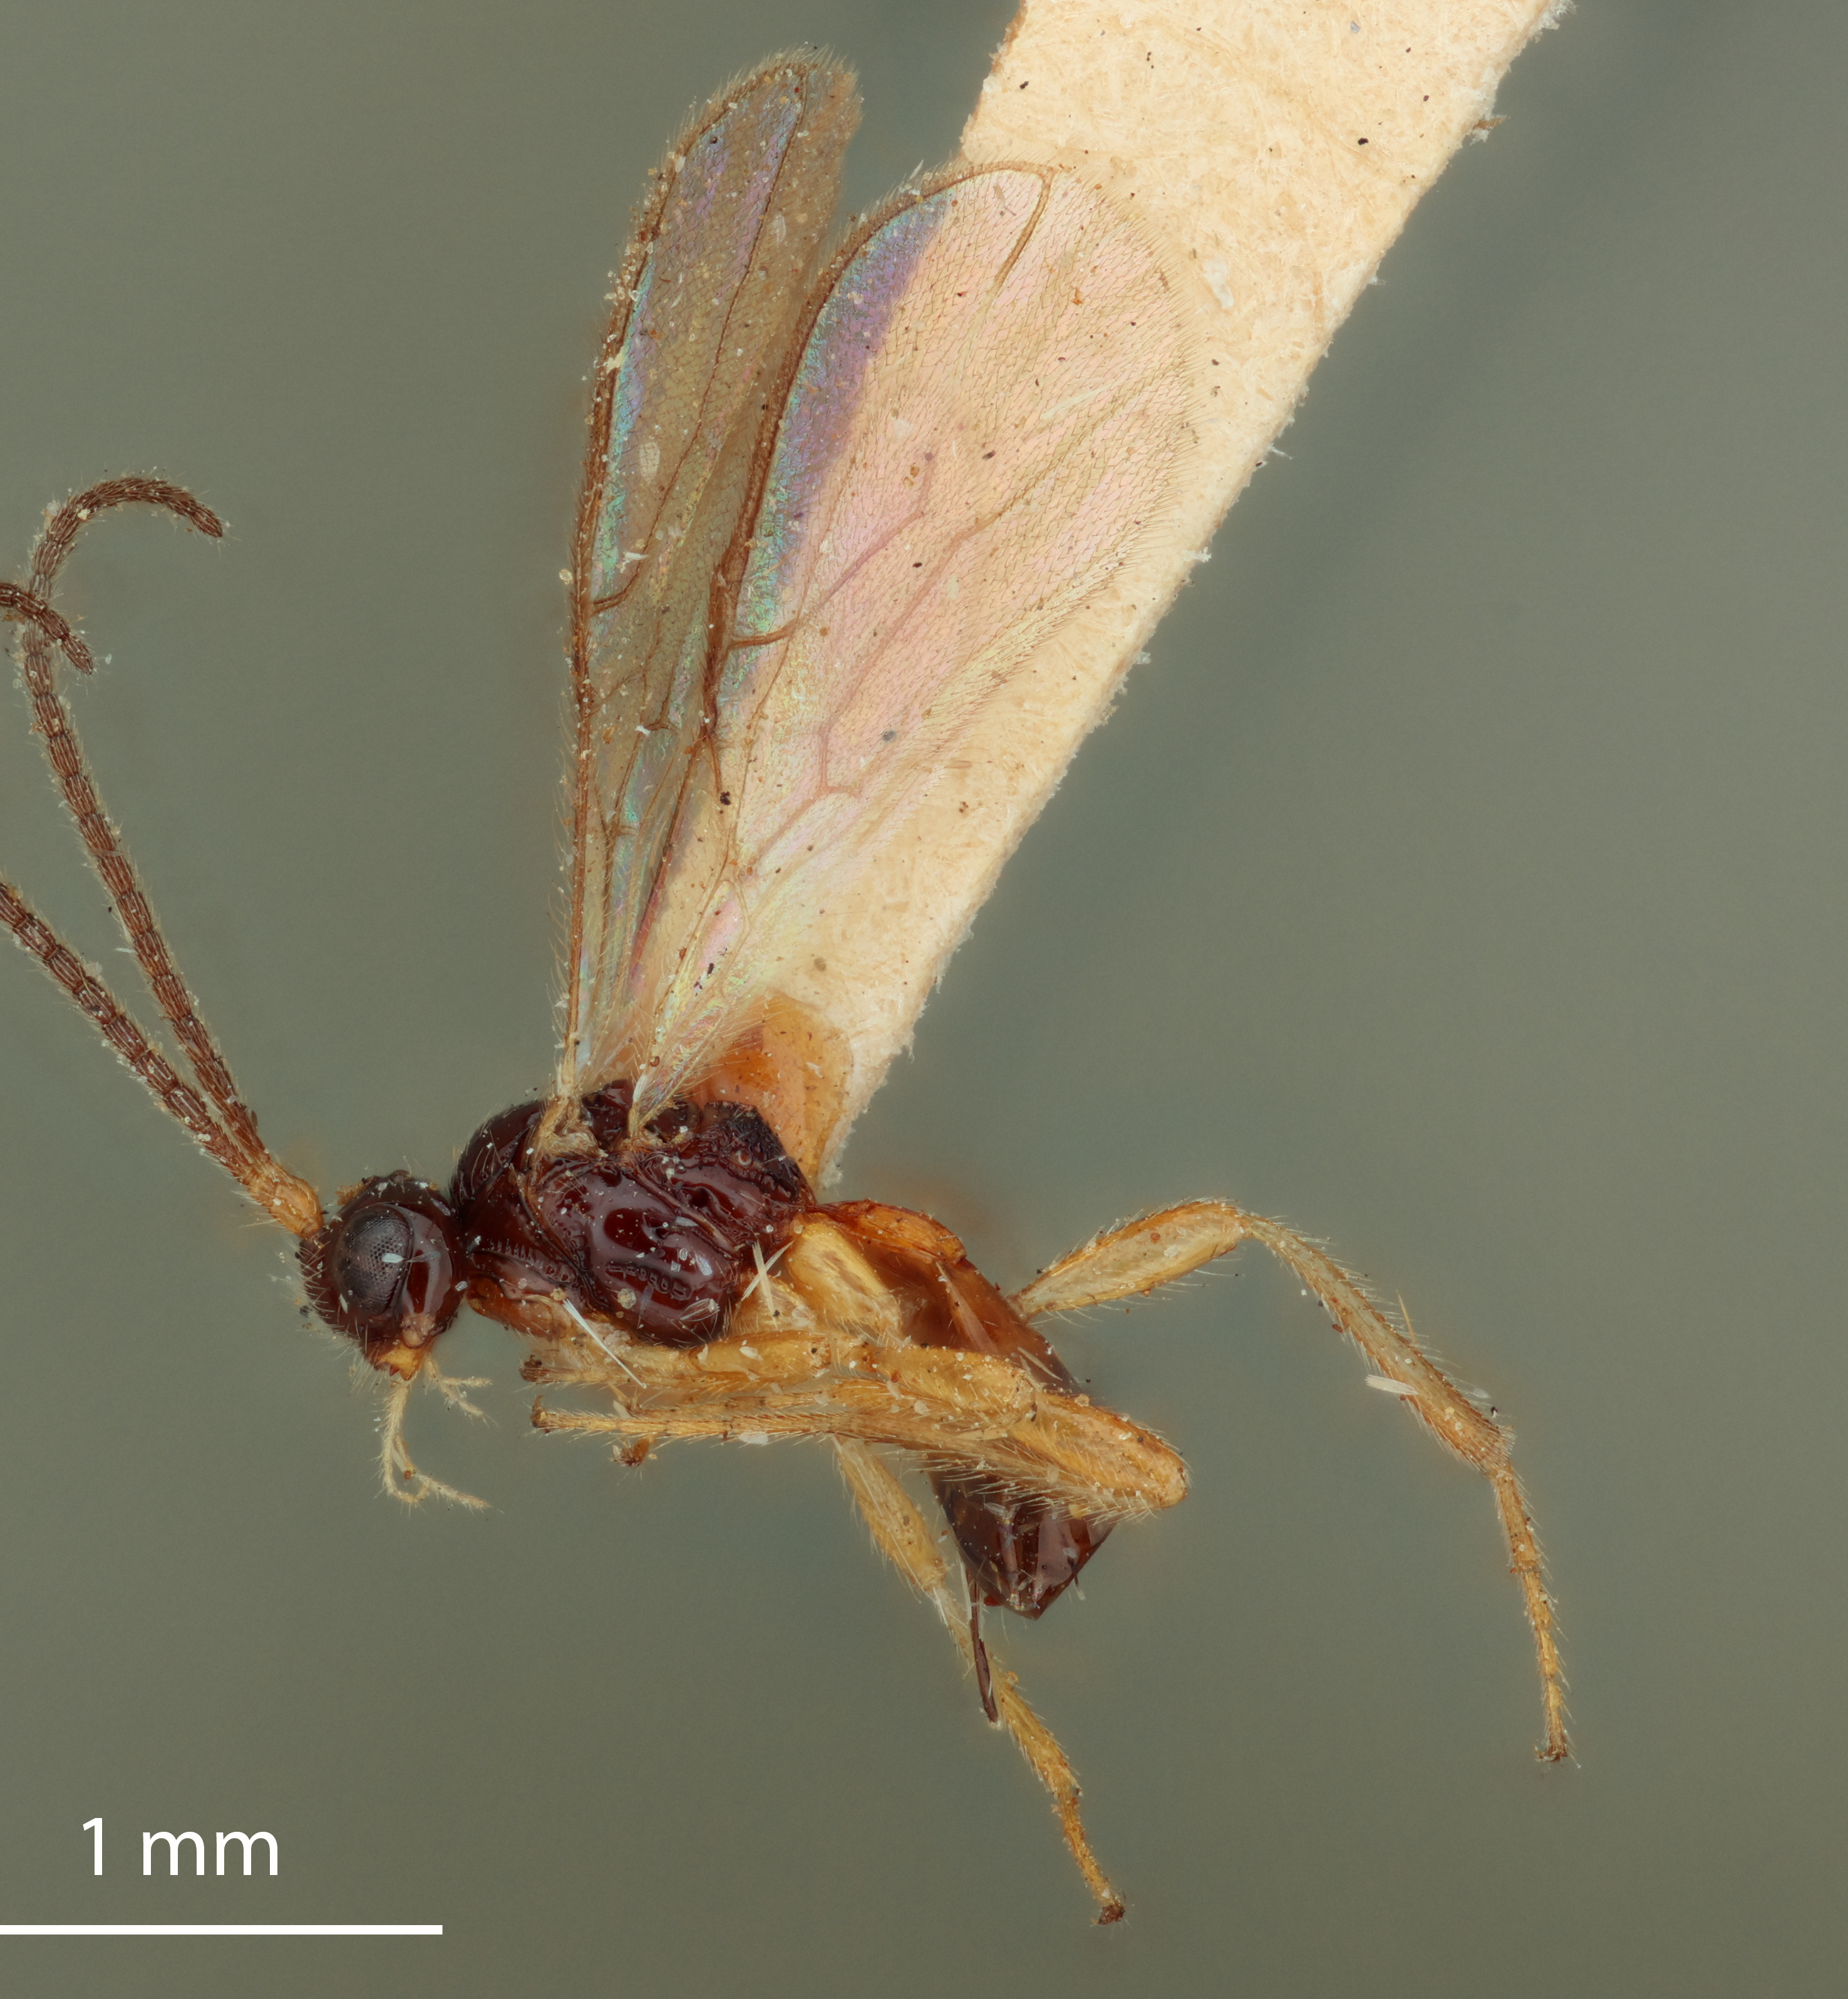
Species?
Synaldis sensillosa
